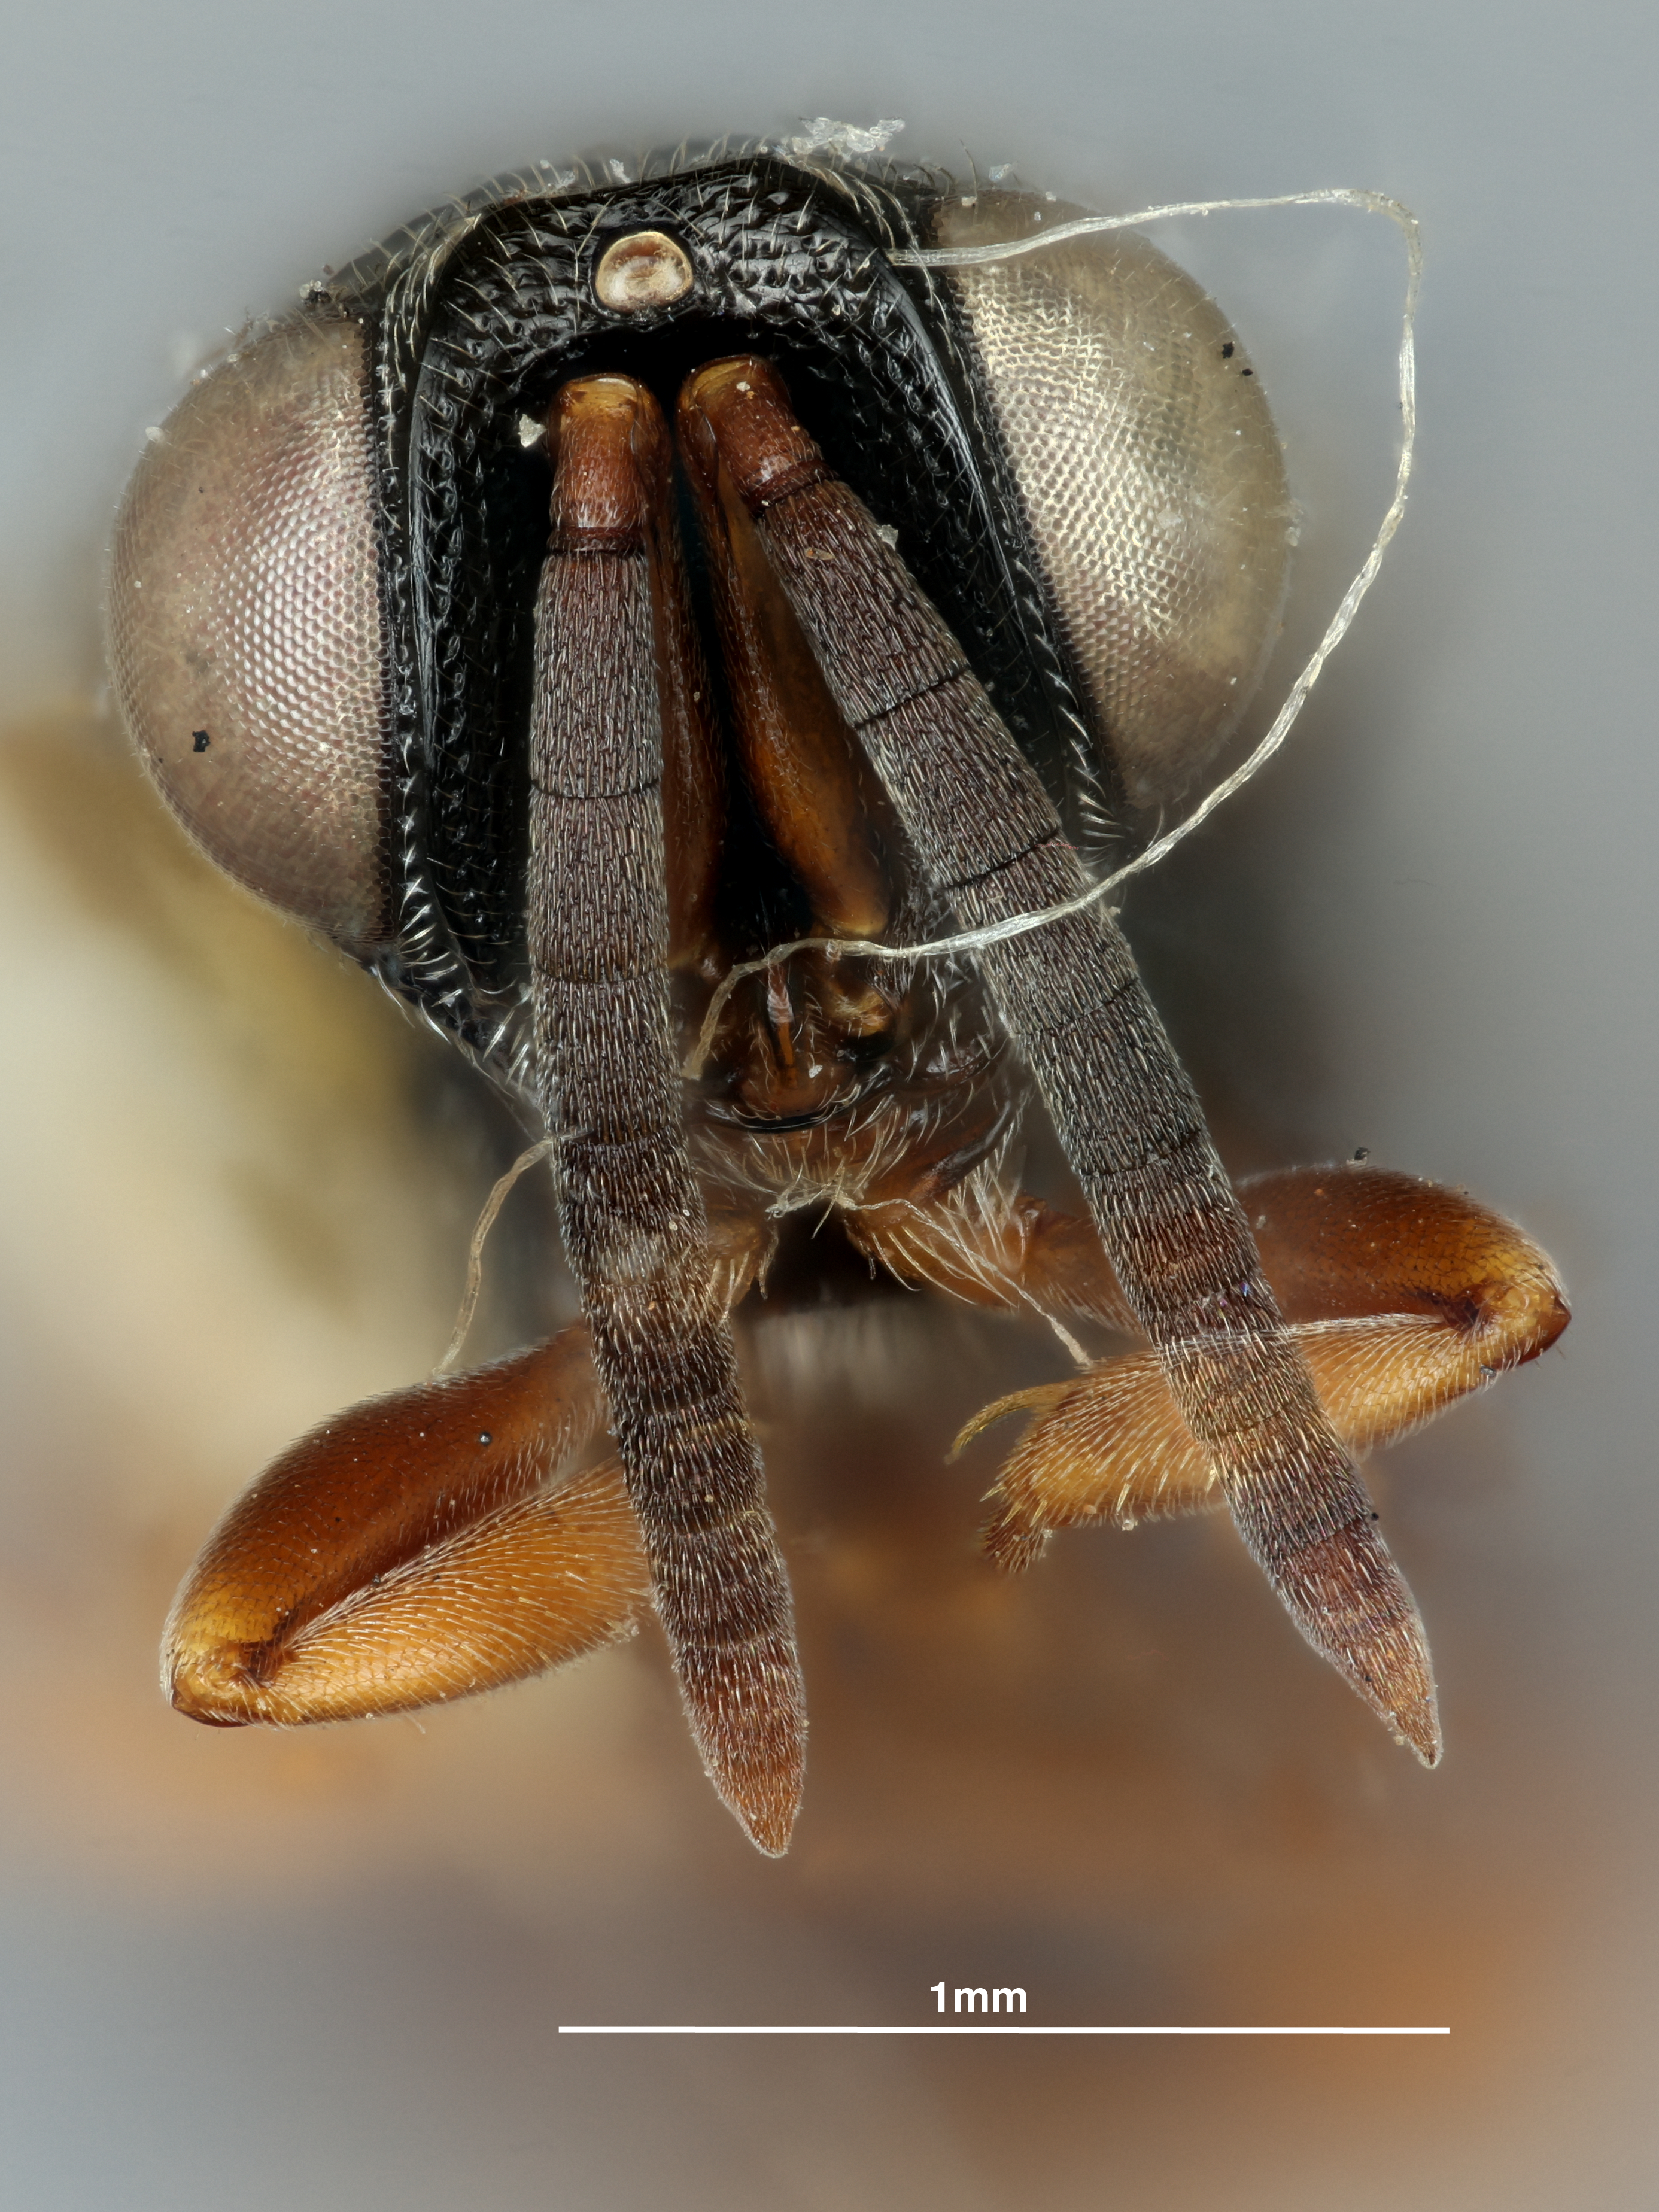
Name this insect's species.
Stomatocera sulcata
